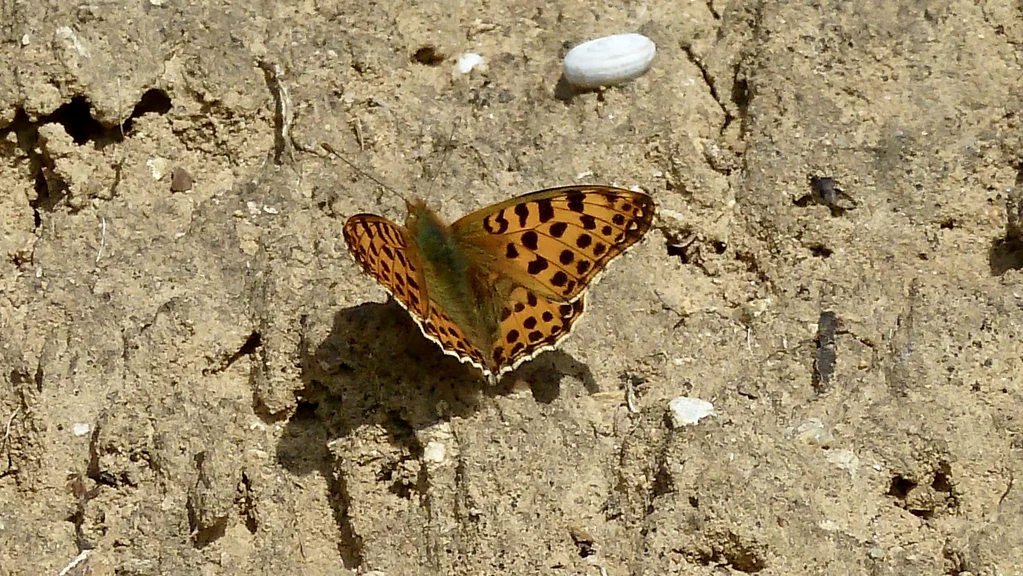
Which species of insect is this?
Issoria lathonia
